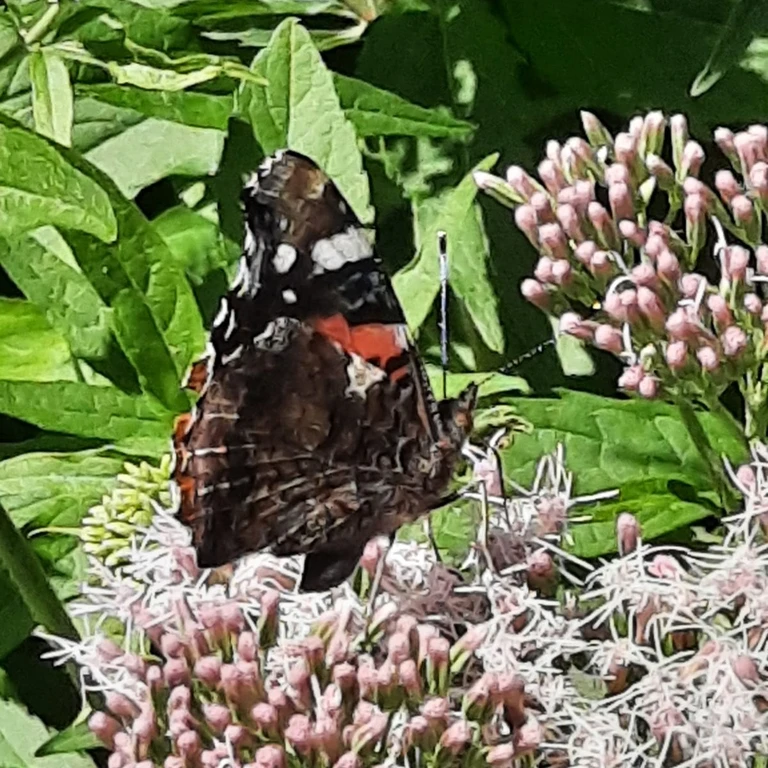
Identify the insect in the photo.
Vanessa atalanta
